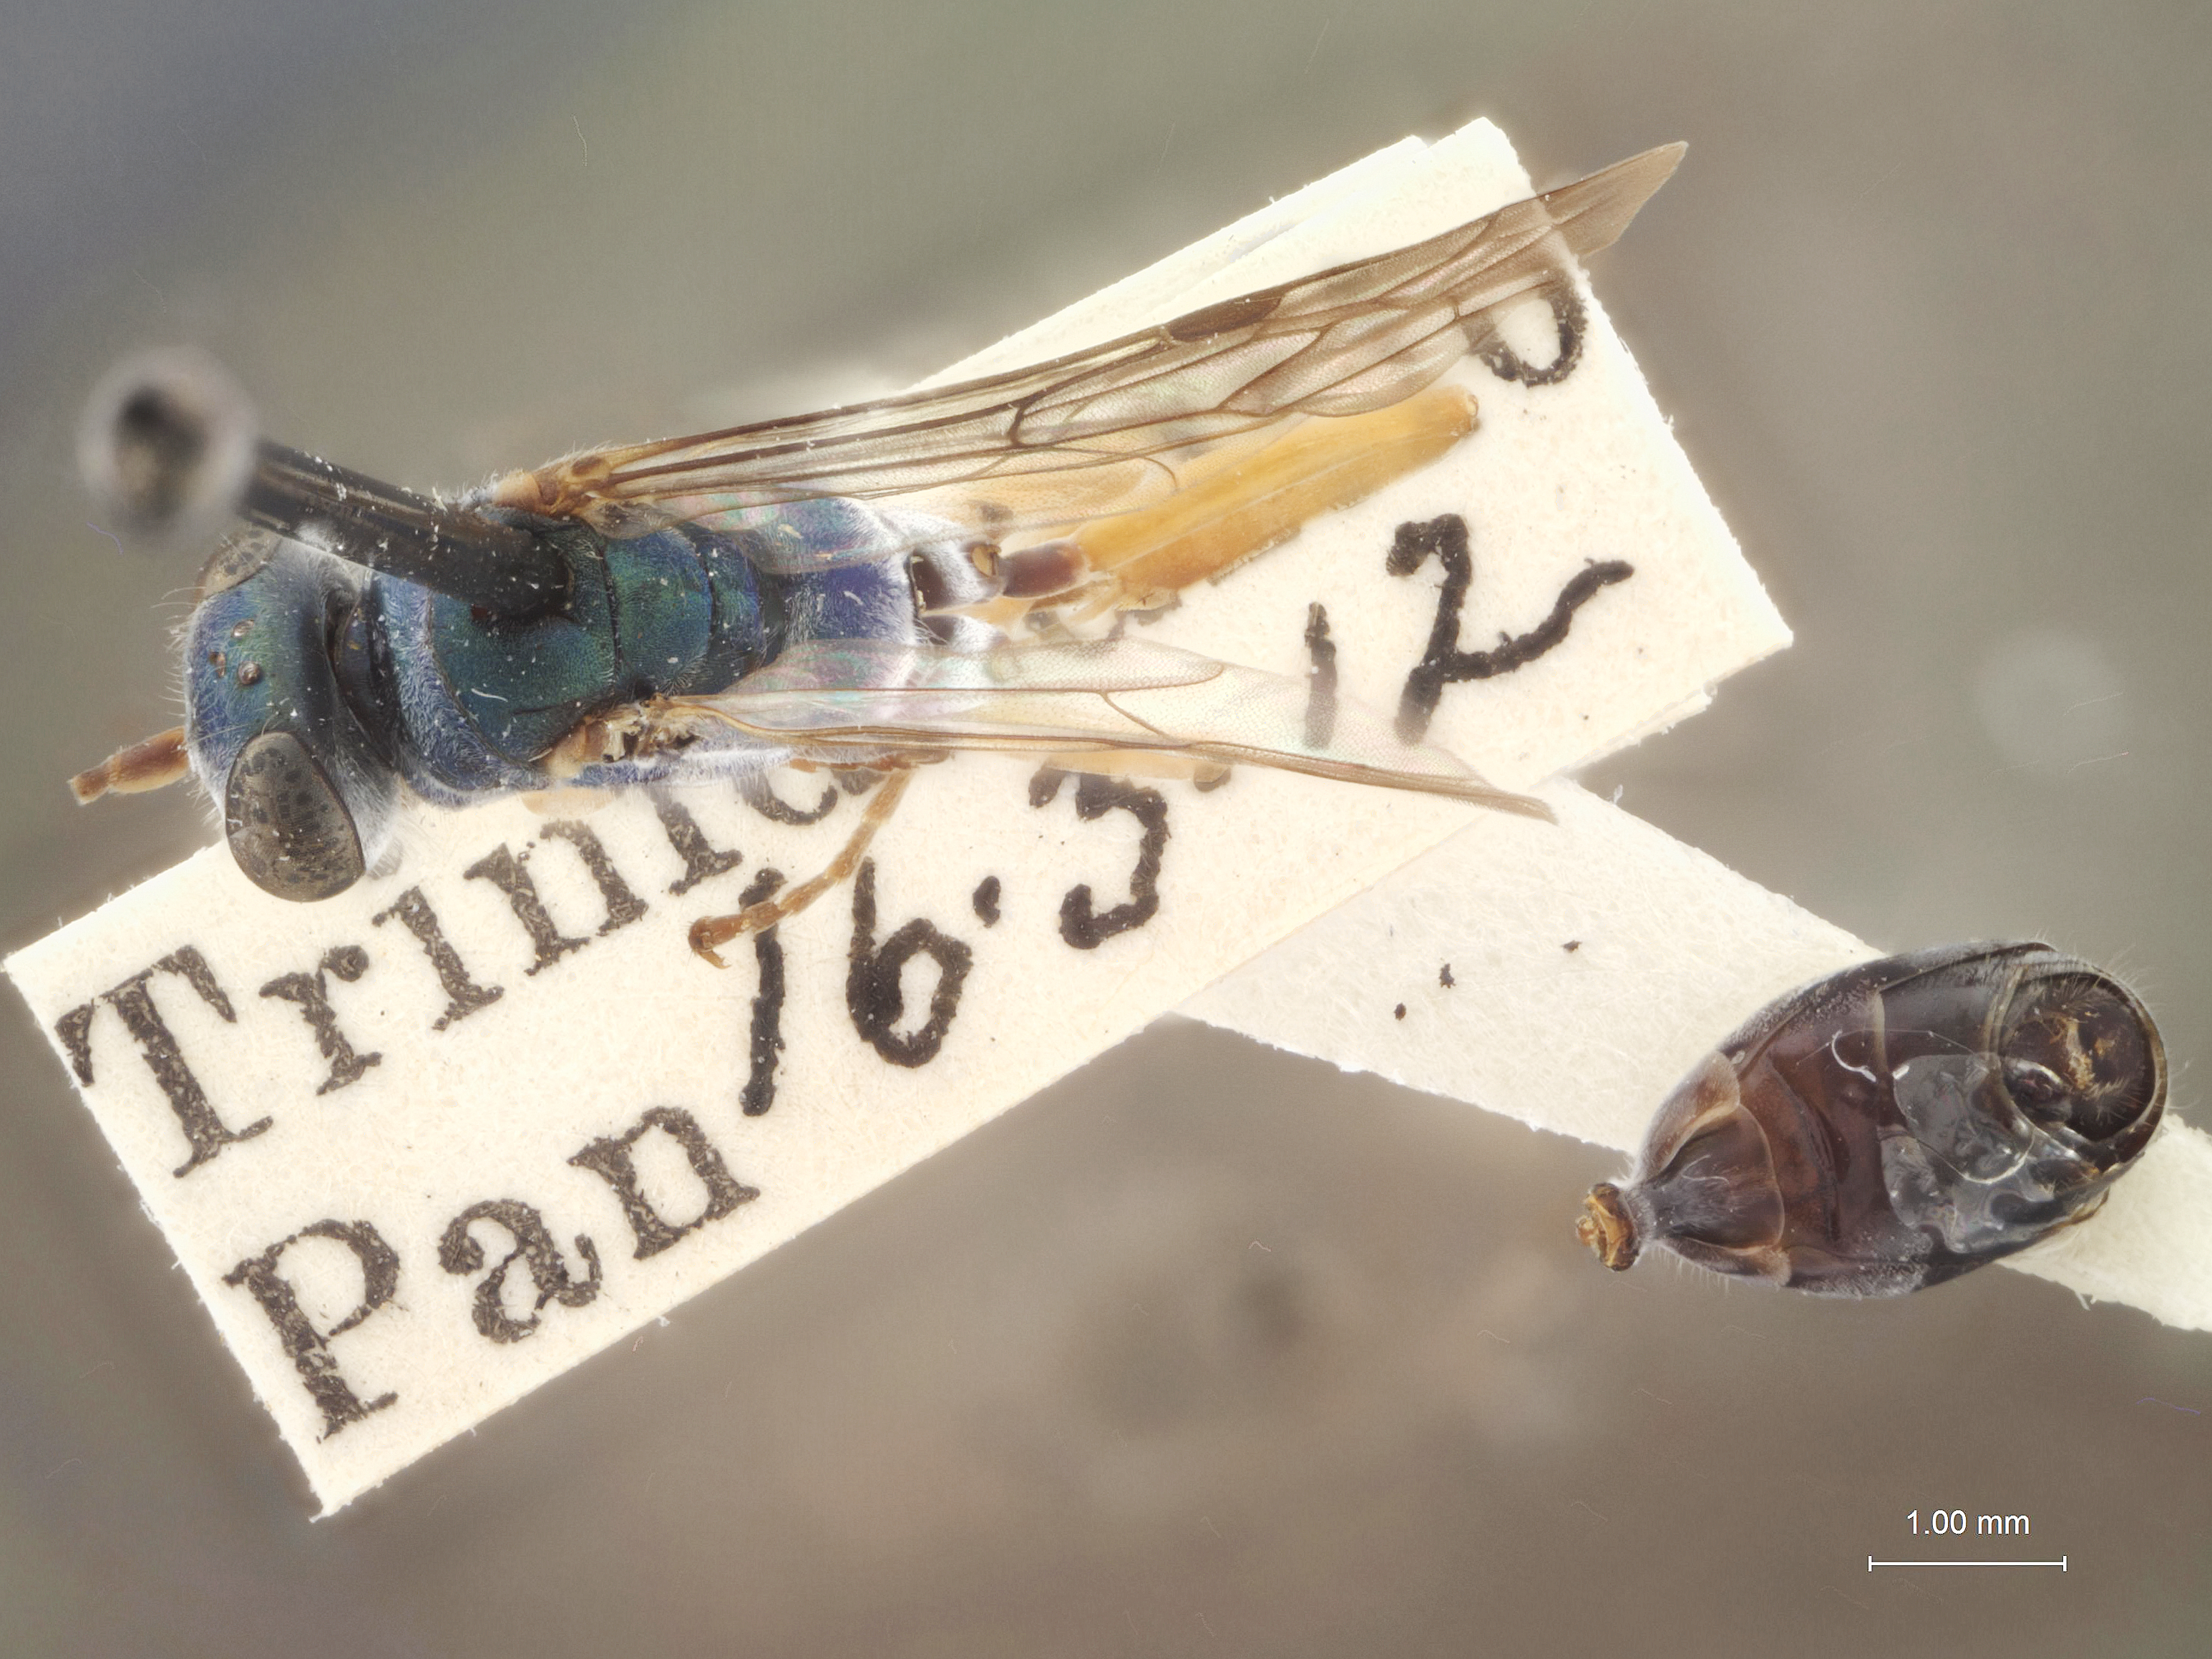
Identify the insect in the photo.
Auplopus panamensis
